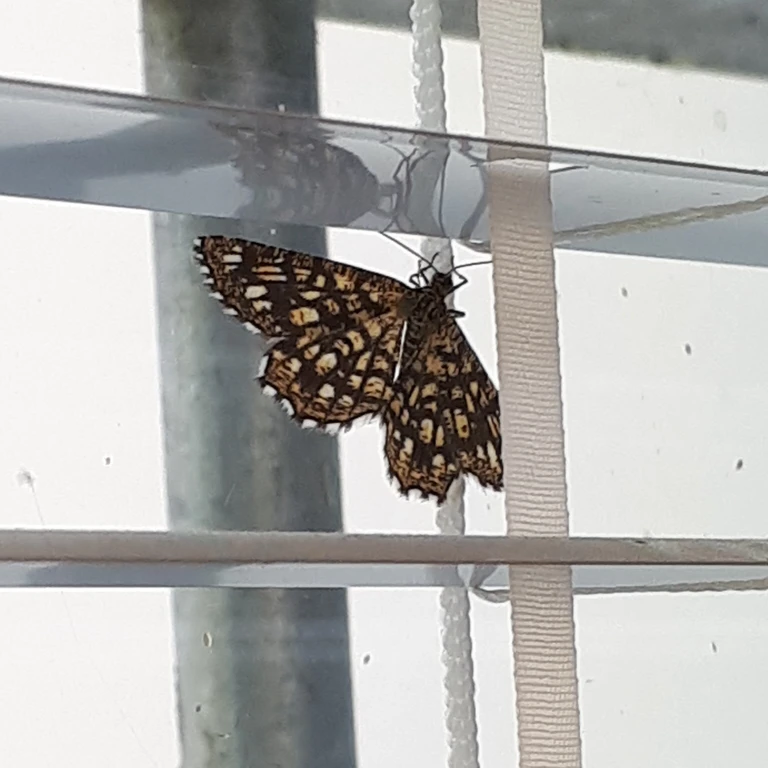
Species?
Chiasmia clathrata
